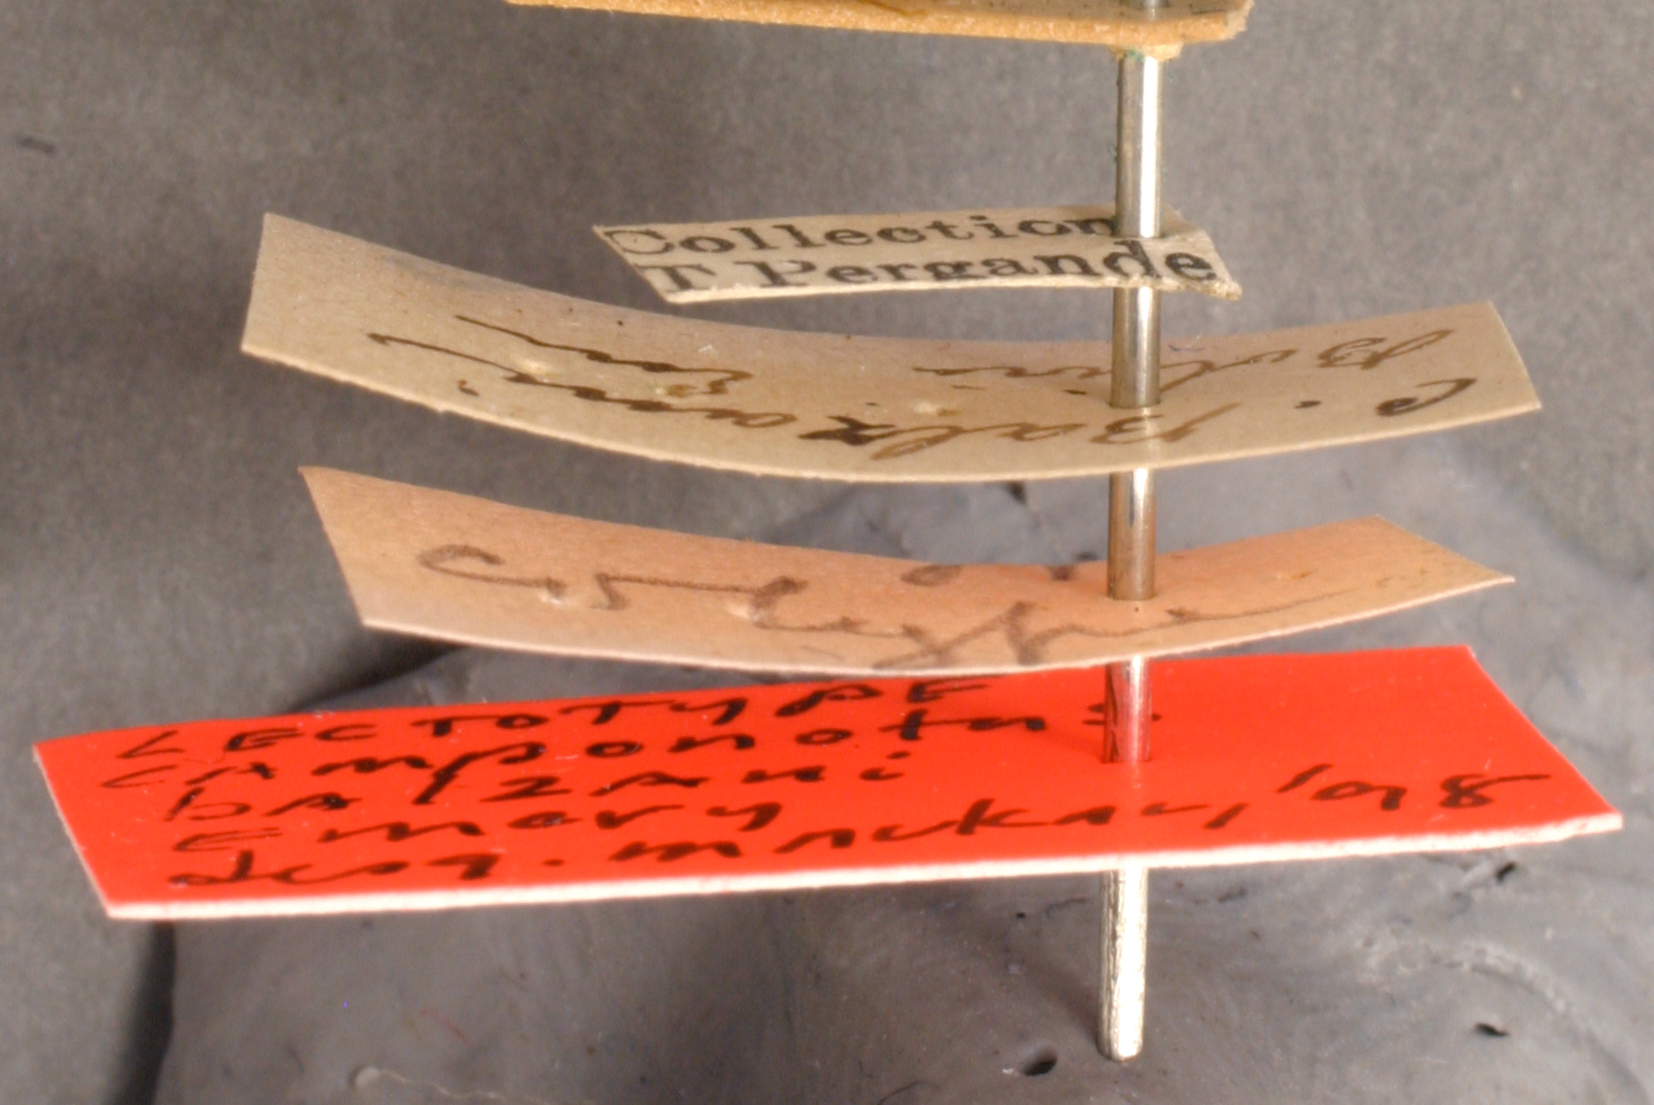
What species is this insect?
Camponotus balzani
